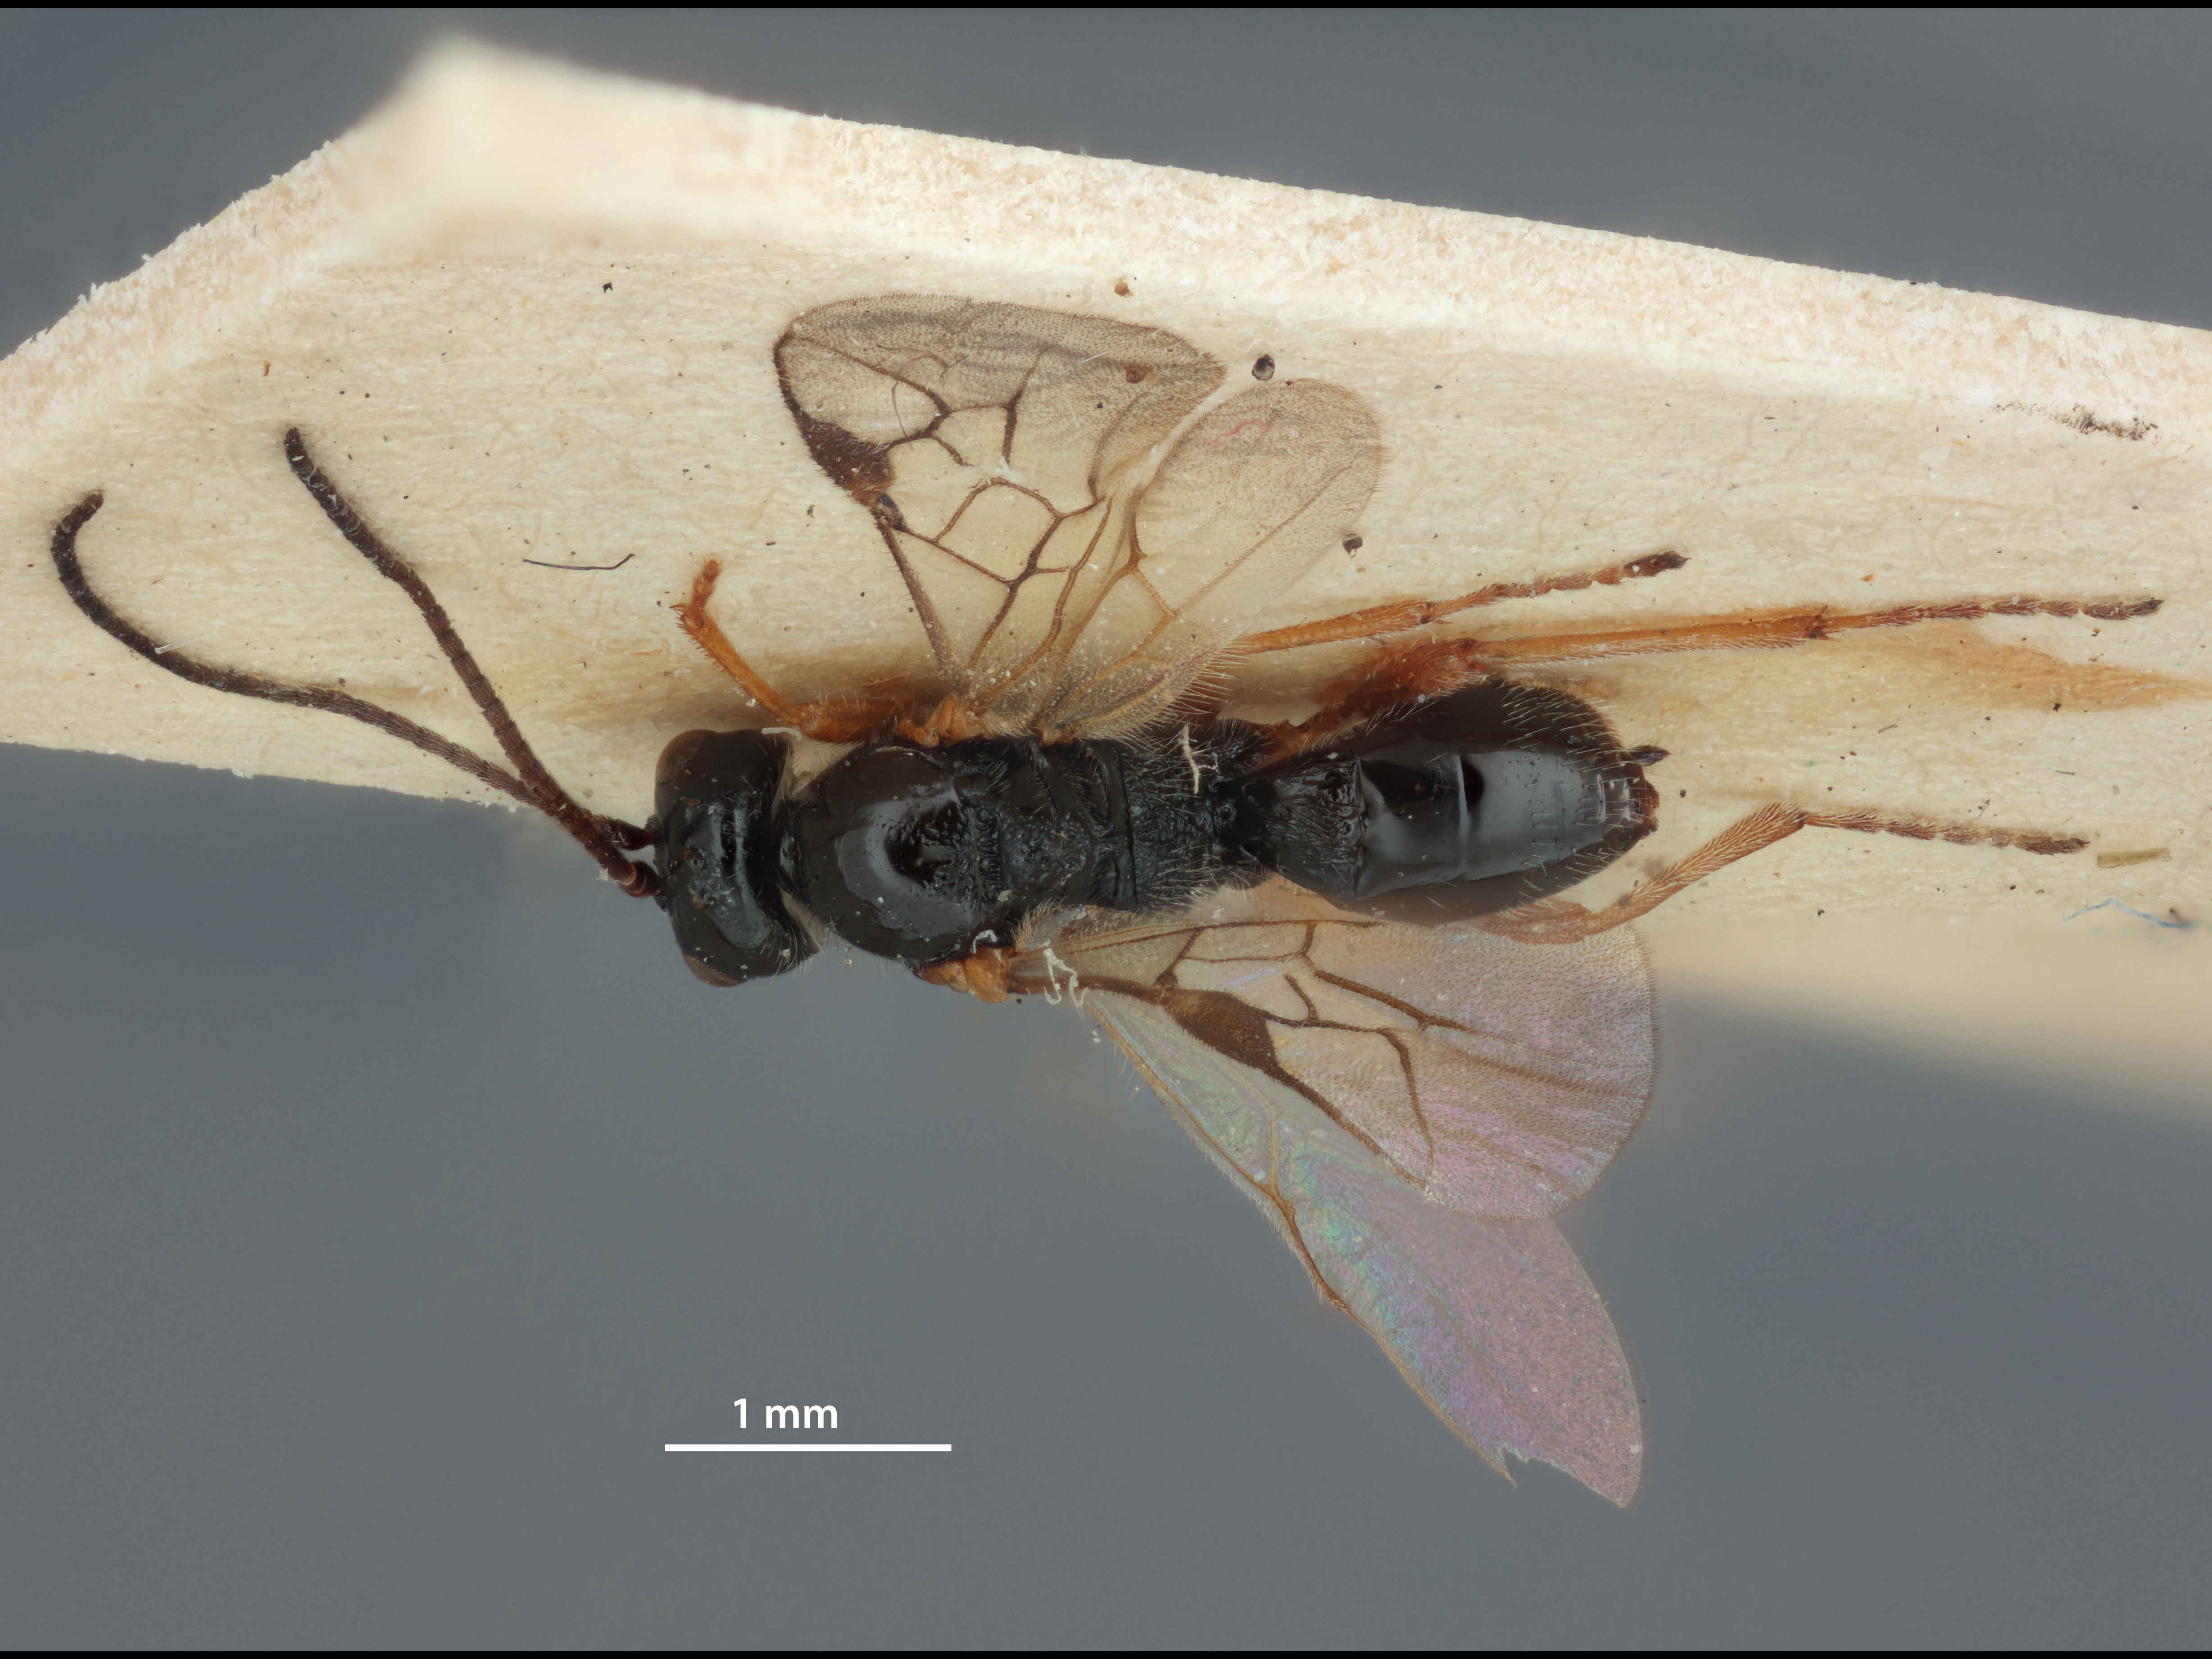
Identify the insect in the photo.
Opius stelfoxi
